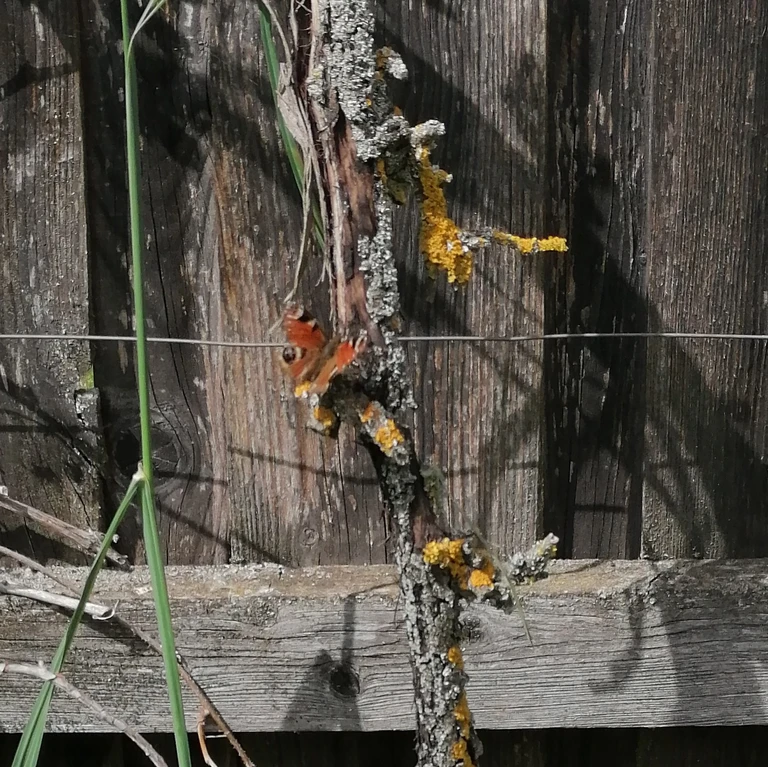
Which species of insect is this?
Aglais io
